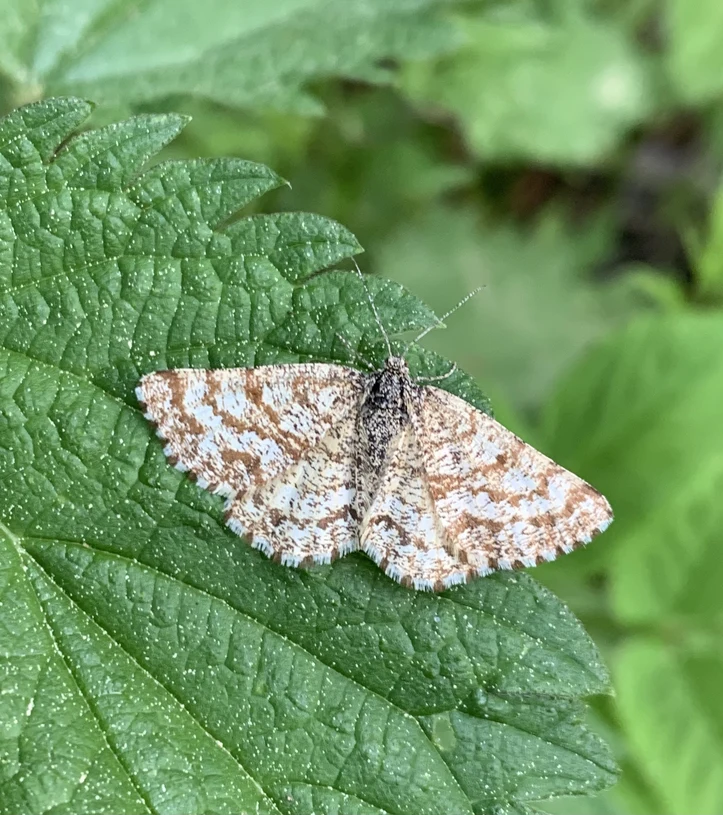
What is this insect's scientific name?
Ematurga atomaria
